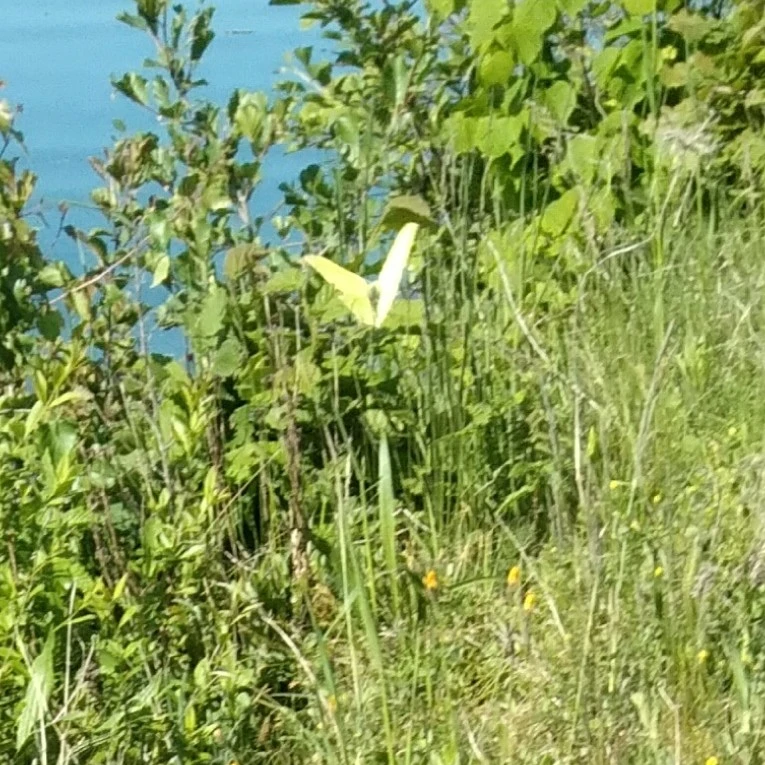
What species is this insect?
Gonepteryx rhamni
